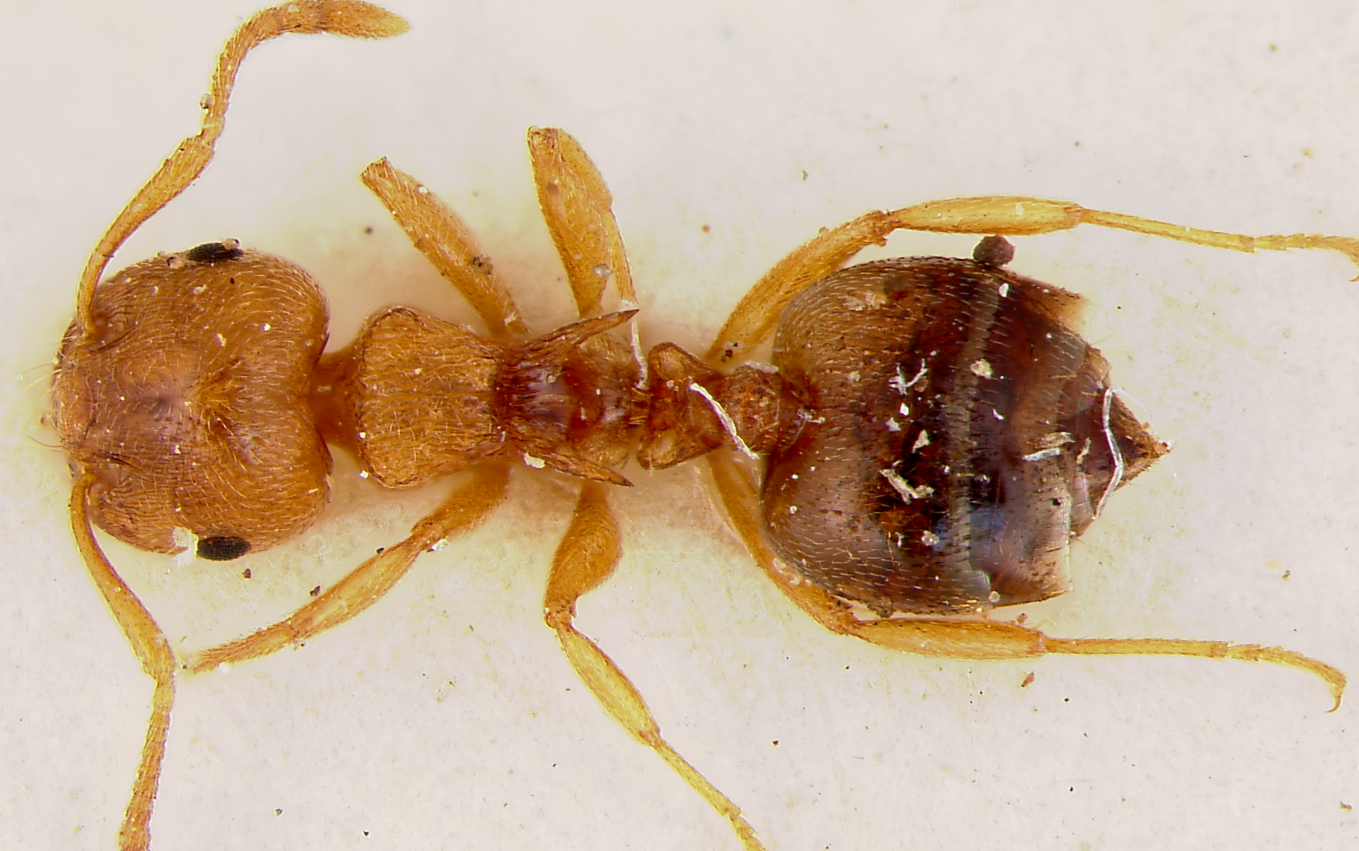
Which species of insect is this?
Crematogaster paolii
